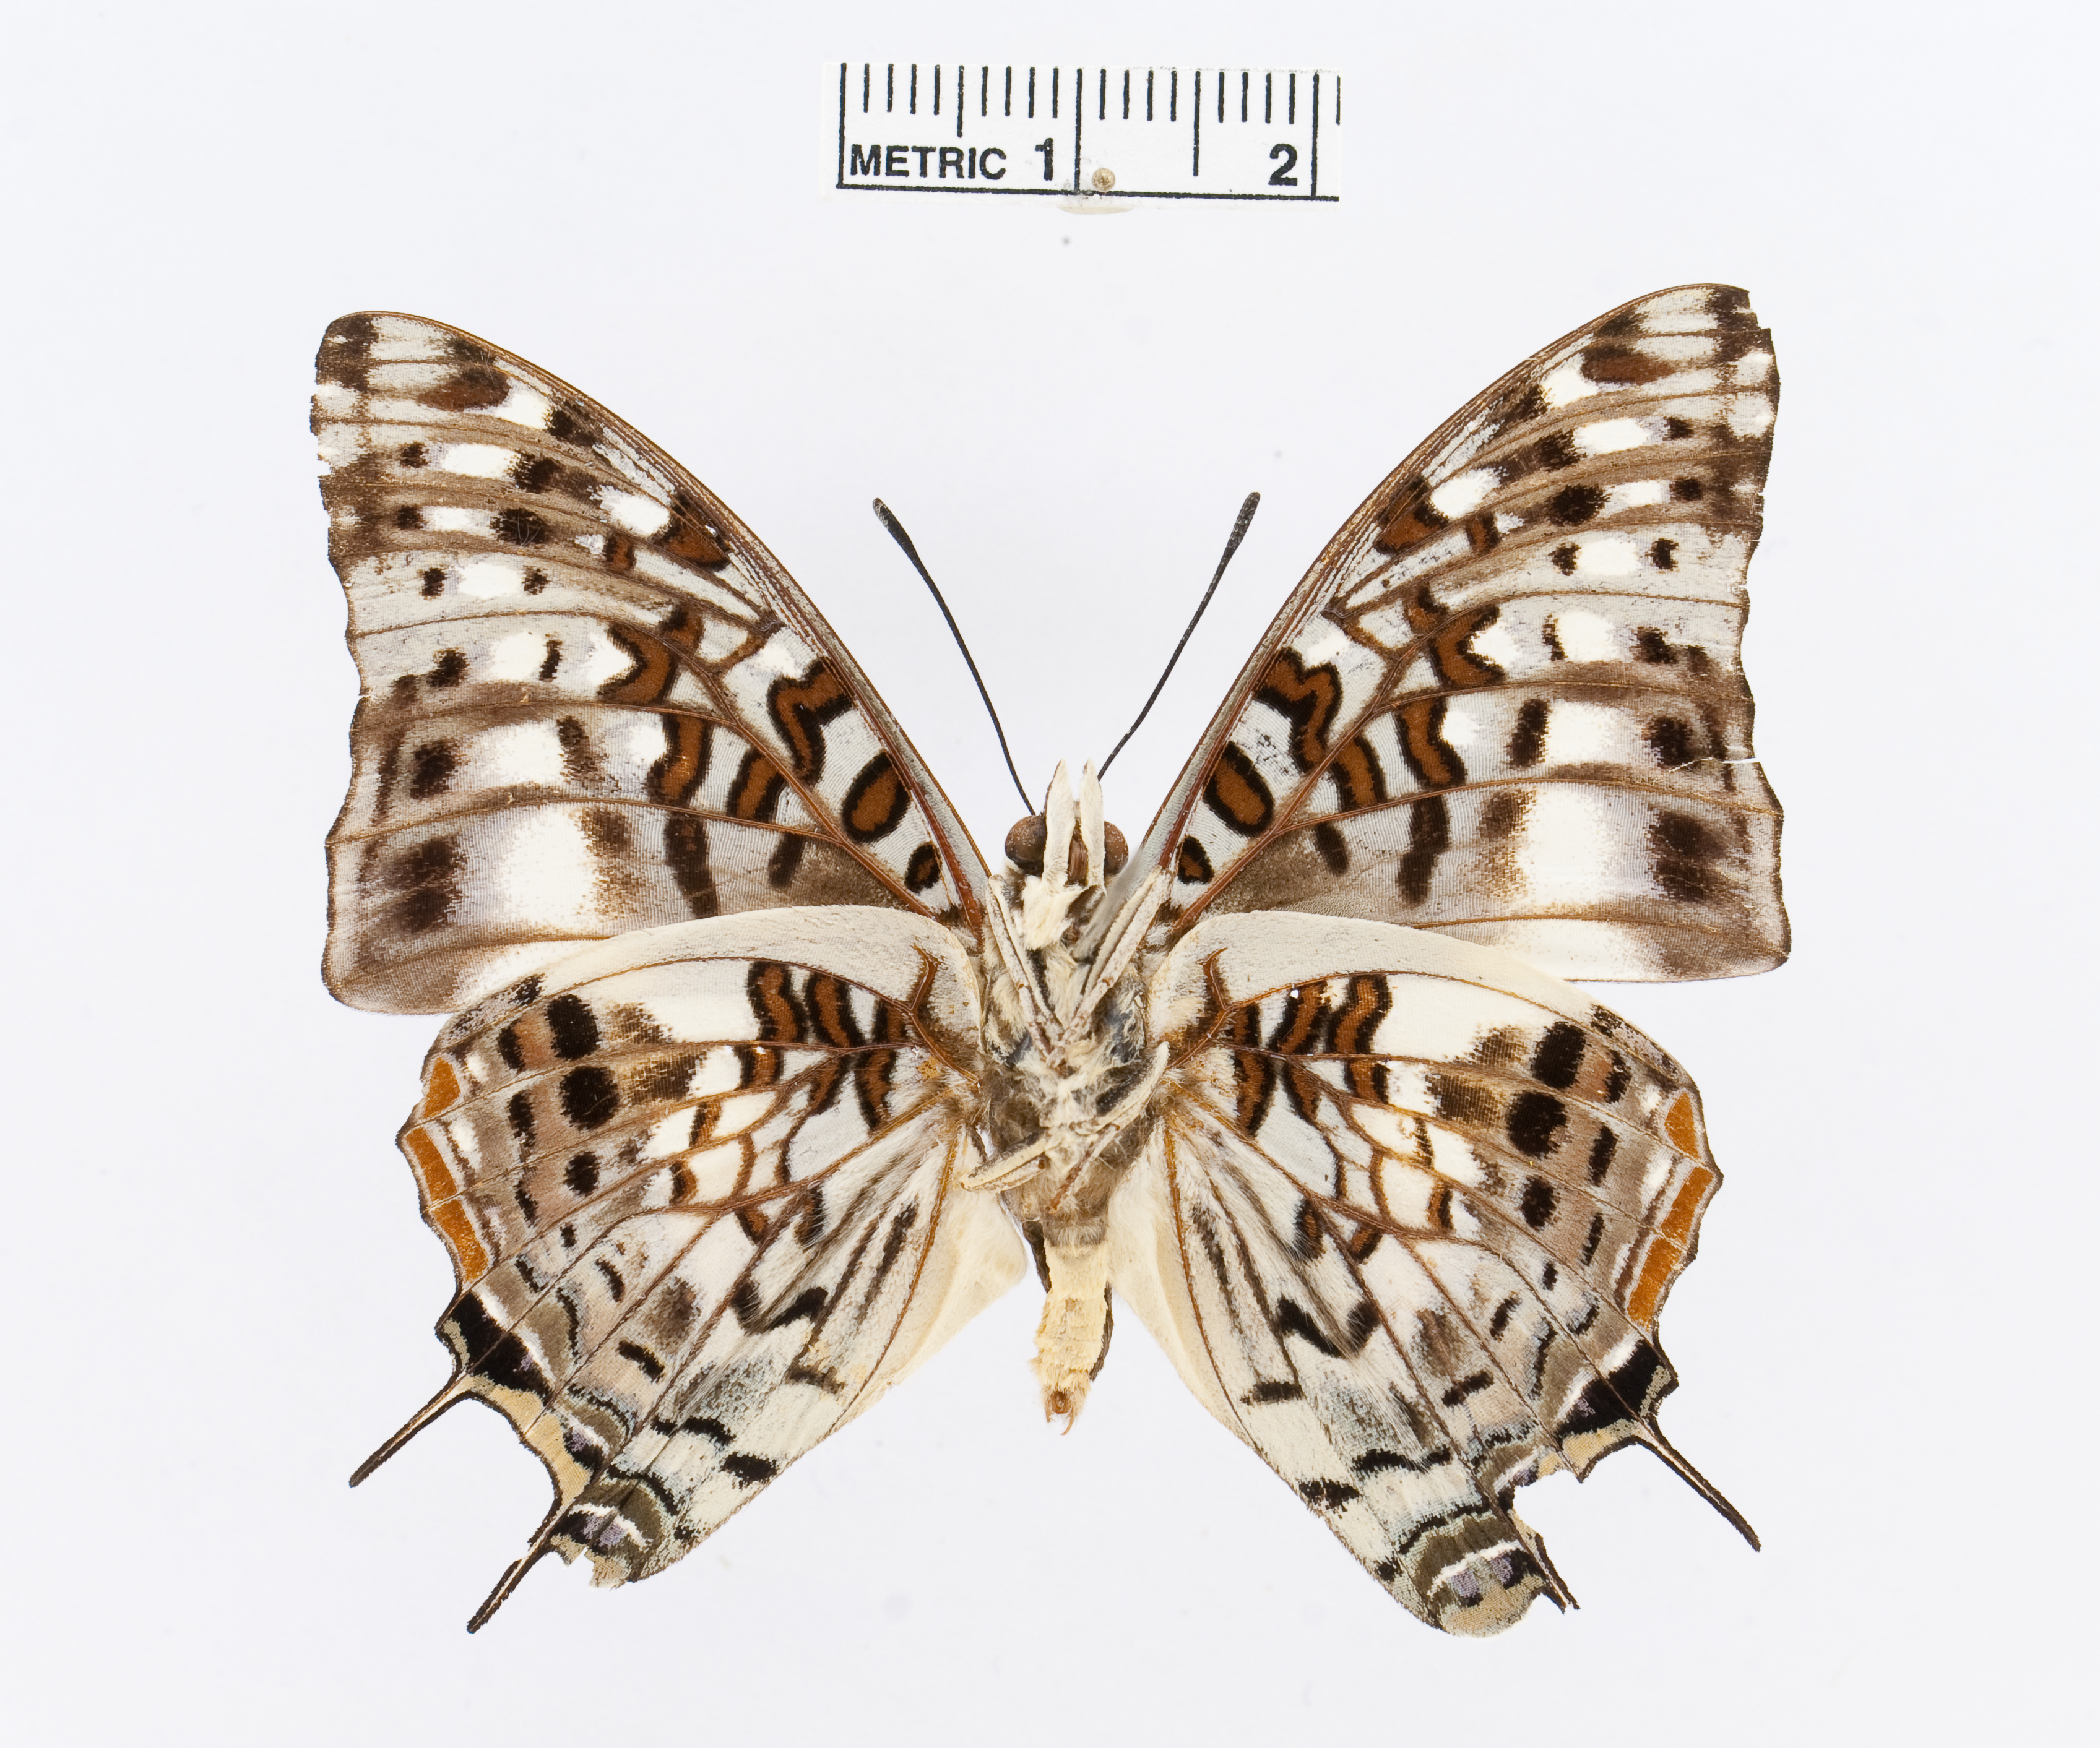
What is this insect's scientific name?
Charaxes penricei
